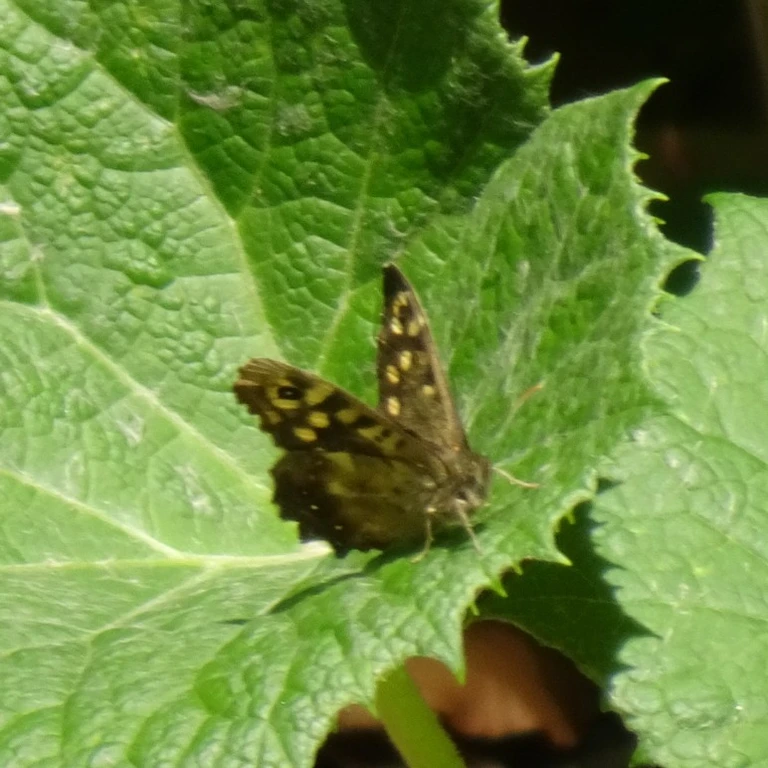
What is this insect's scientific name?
Pararge aegeria
